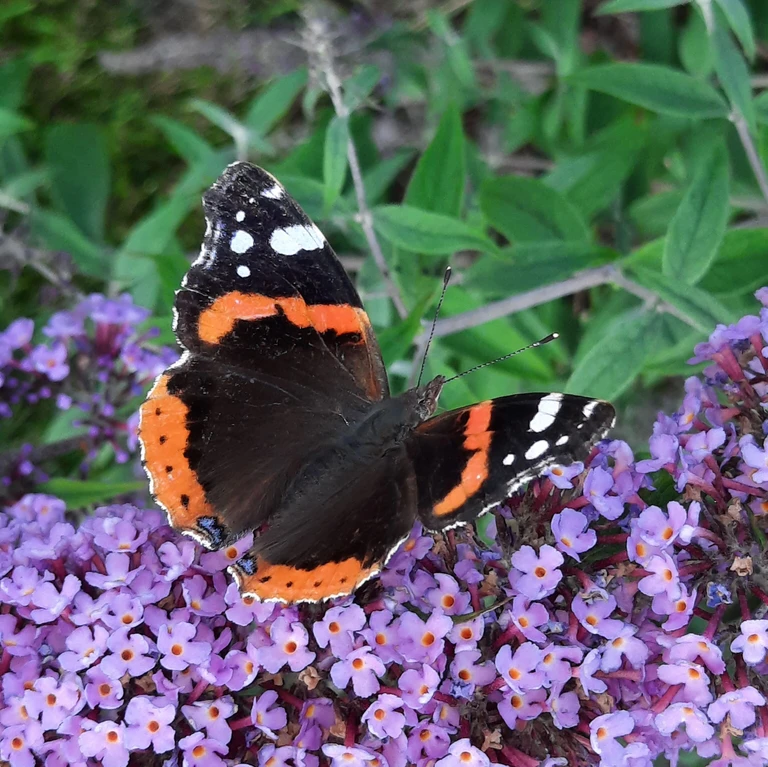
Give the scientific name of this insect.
Vanessa atalanta
